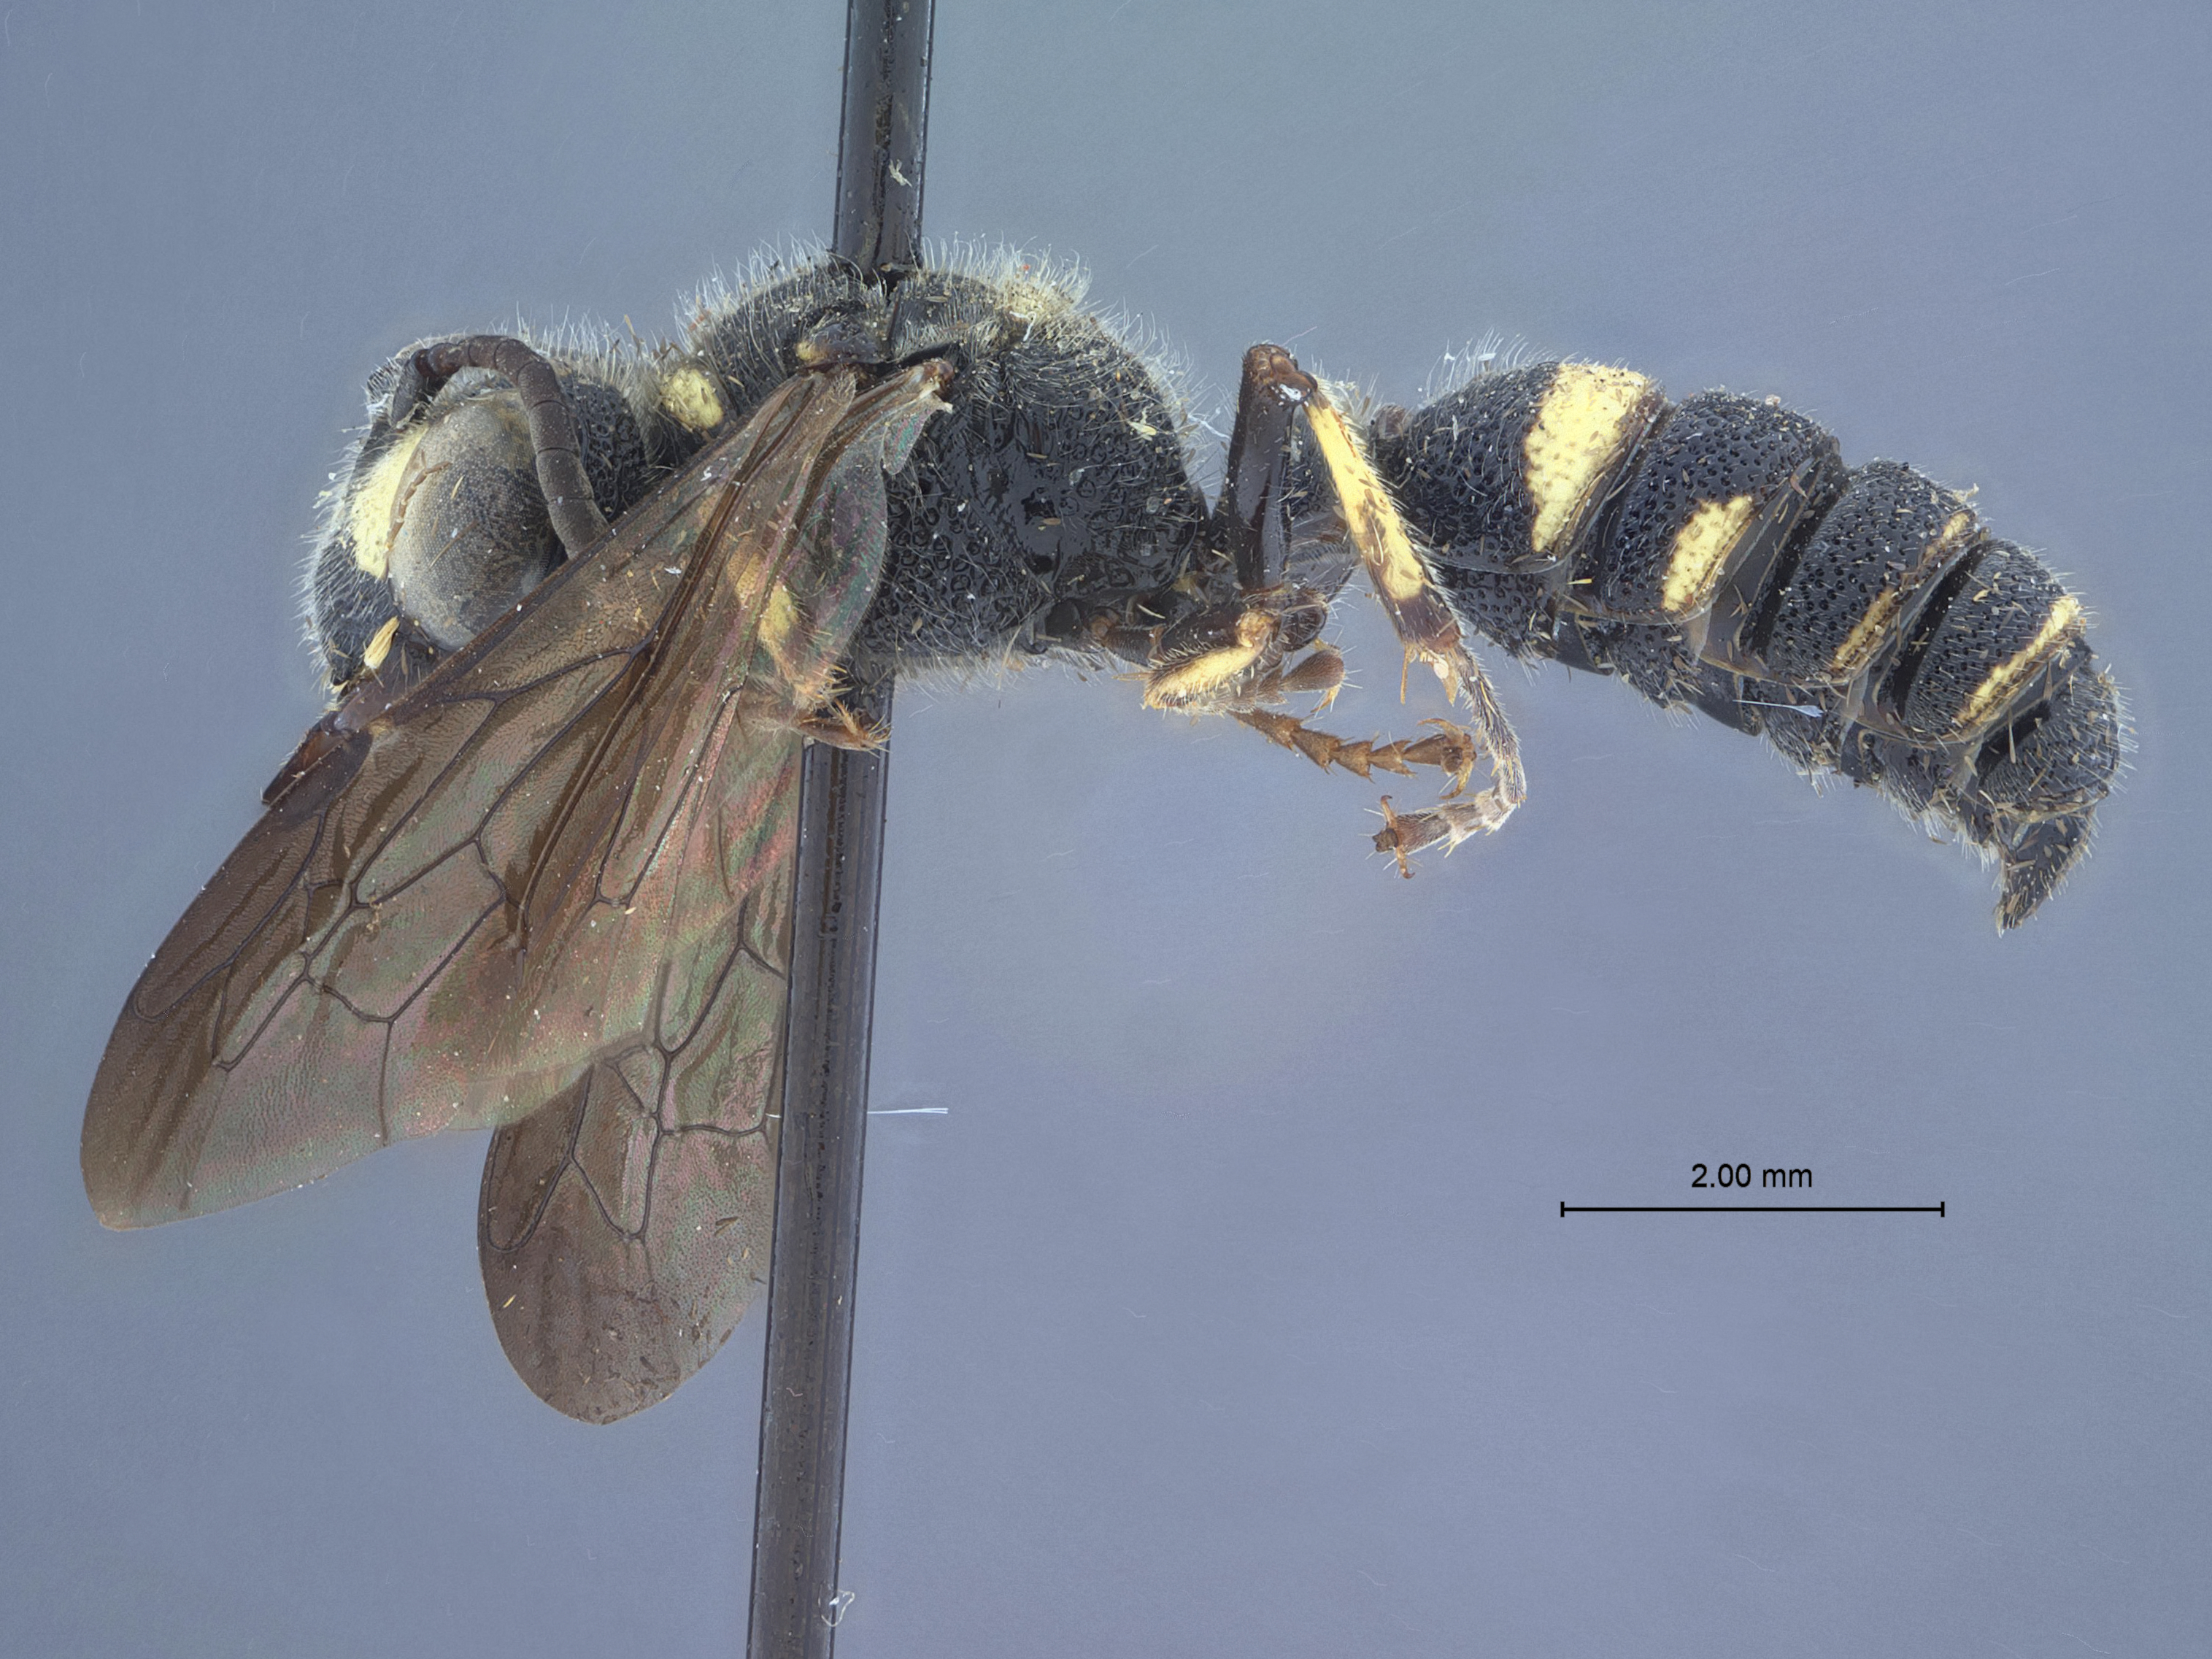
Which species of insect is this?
Cerceris fumipennis
